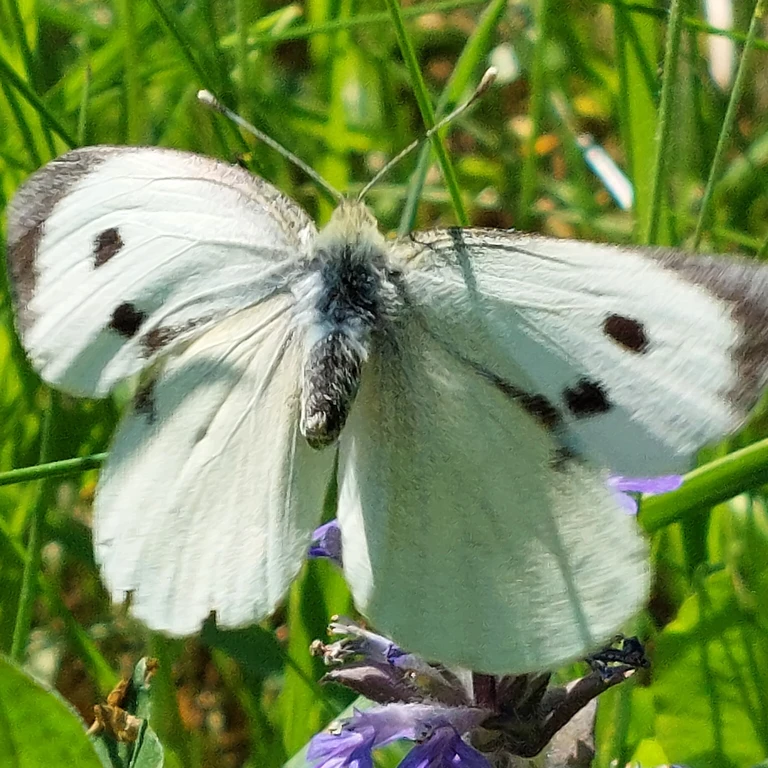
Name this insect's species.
Pieris brassicae
